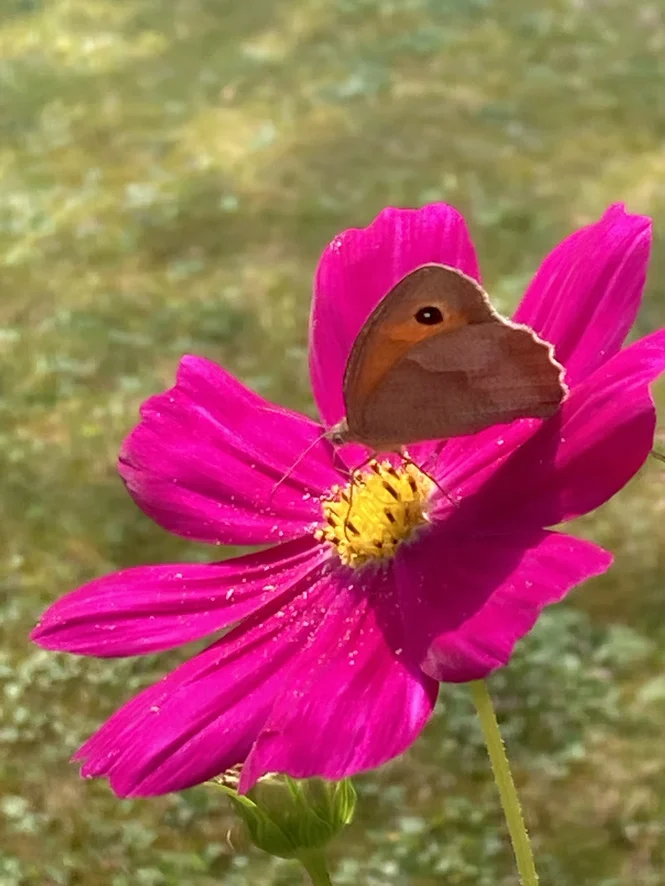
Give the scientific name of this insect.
Maniola jurtina
